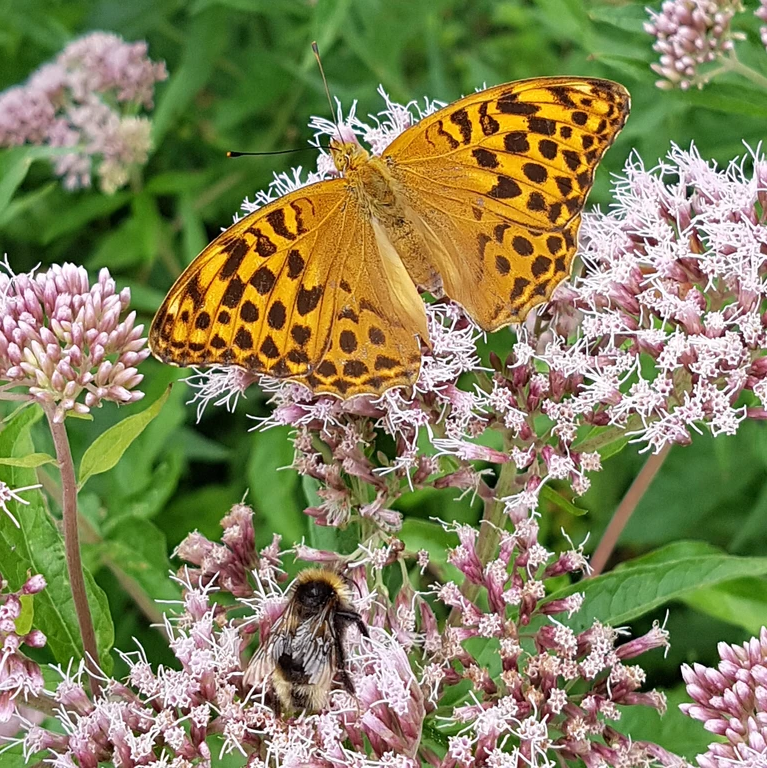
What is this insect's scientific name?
Argynnis paphia
